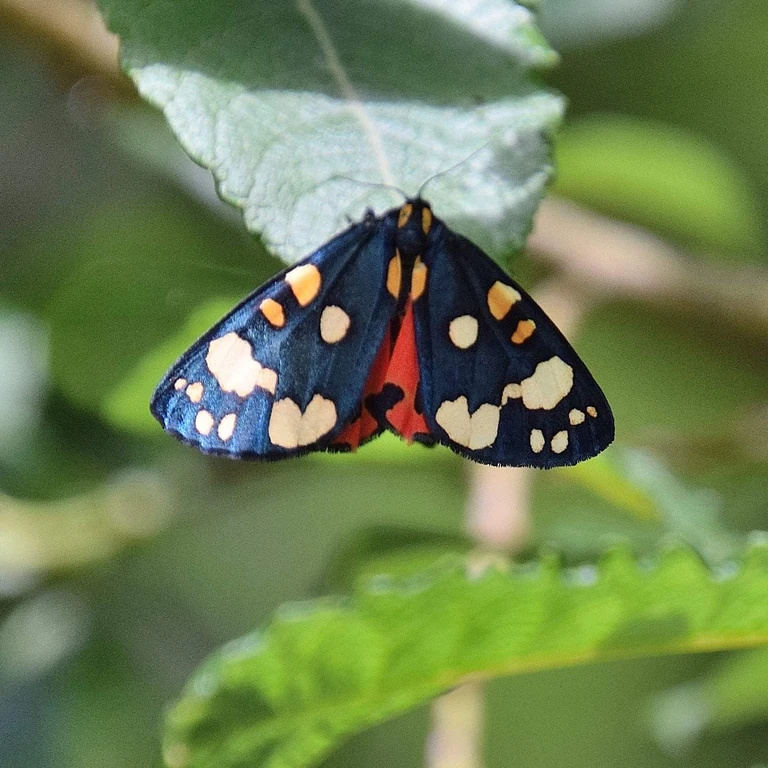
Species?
Callimorpha dominula
